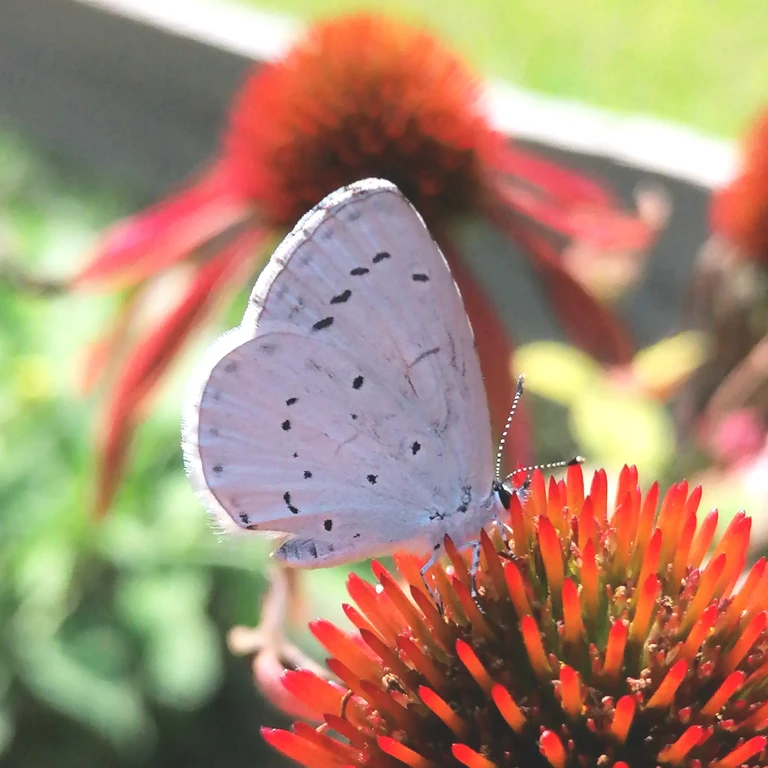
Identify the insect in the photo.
Celastrina argiolus
